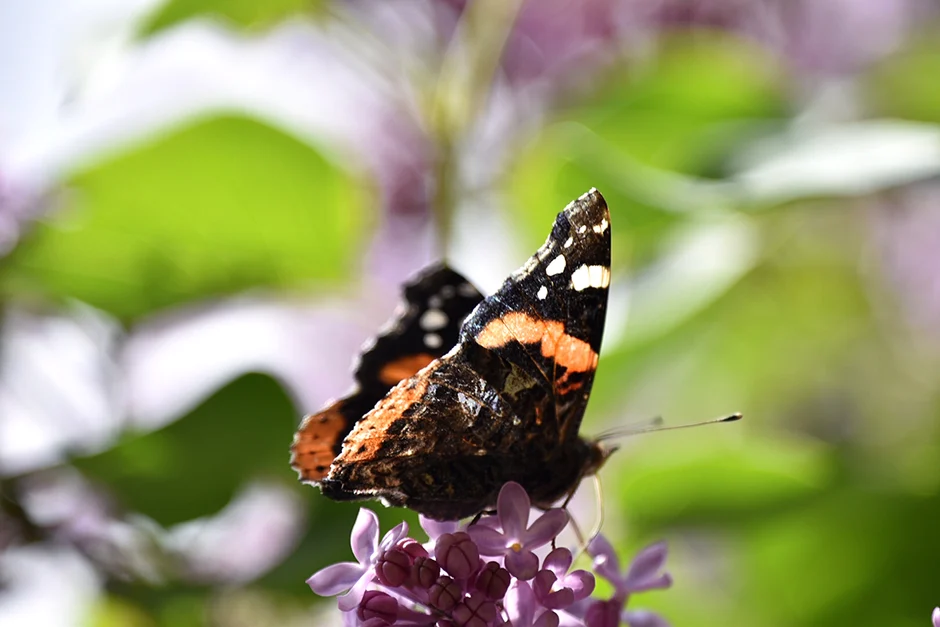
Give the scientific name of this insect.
Vanessa atalanta
